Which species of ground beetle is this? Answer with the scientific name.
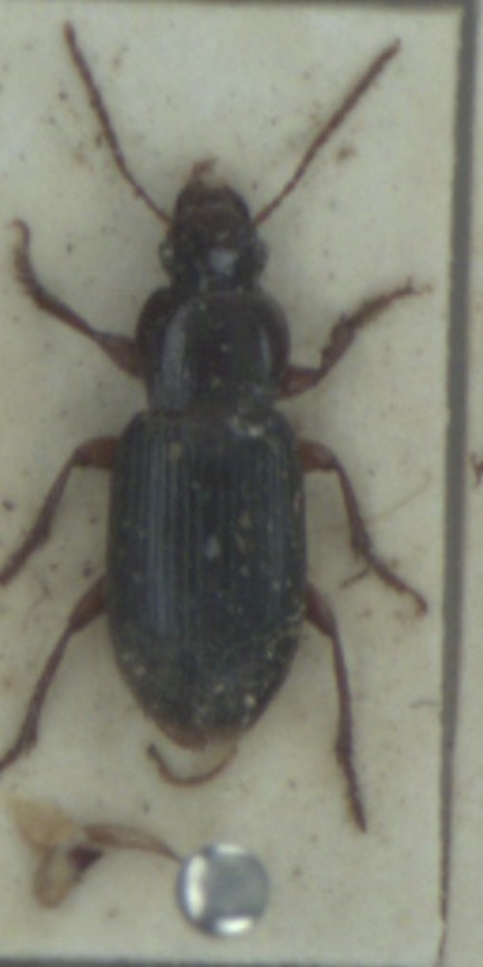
Ophonus rupicola
